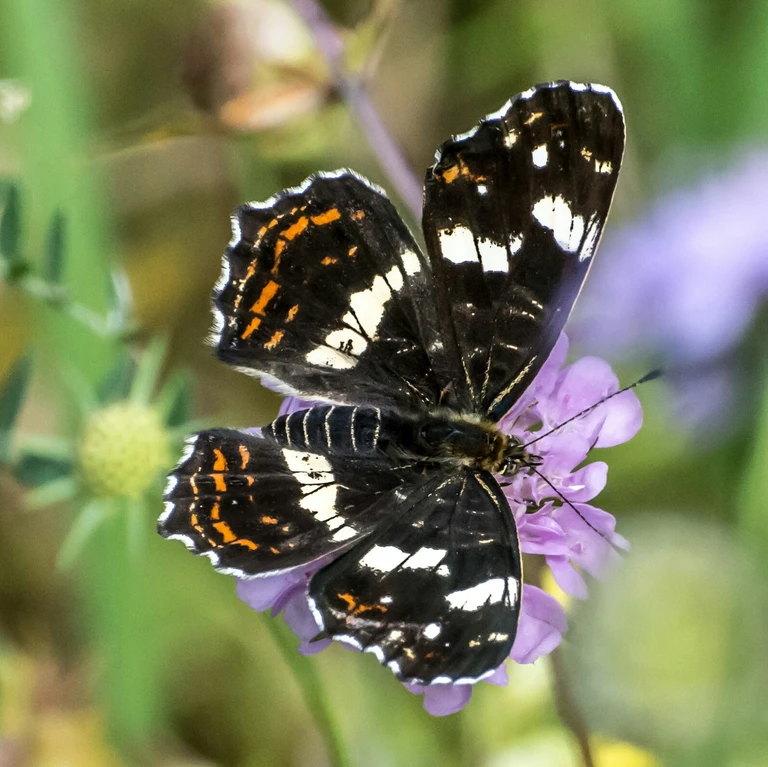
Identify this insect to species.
Araschnia levana
